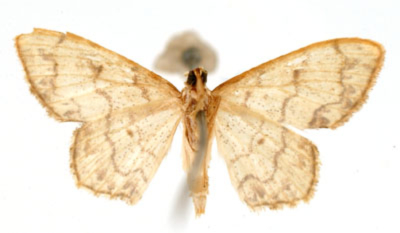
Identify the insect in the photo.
Haemalea macoaria
